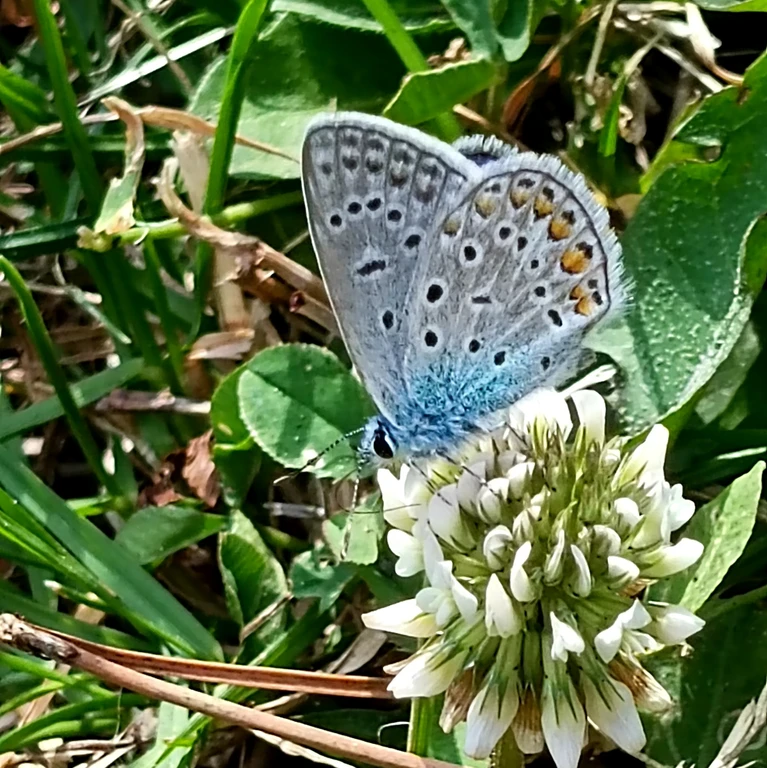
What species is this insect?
Polyommatus icarus
